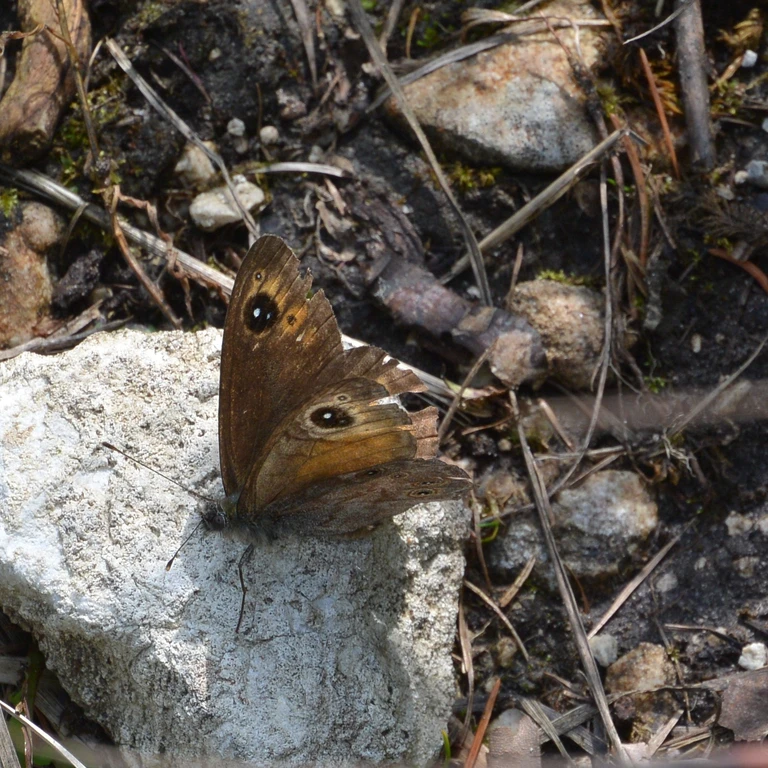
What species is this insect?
Lasiommata maera (also Pararge maera)
